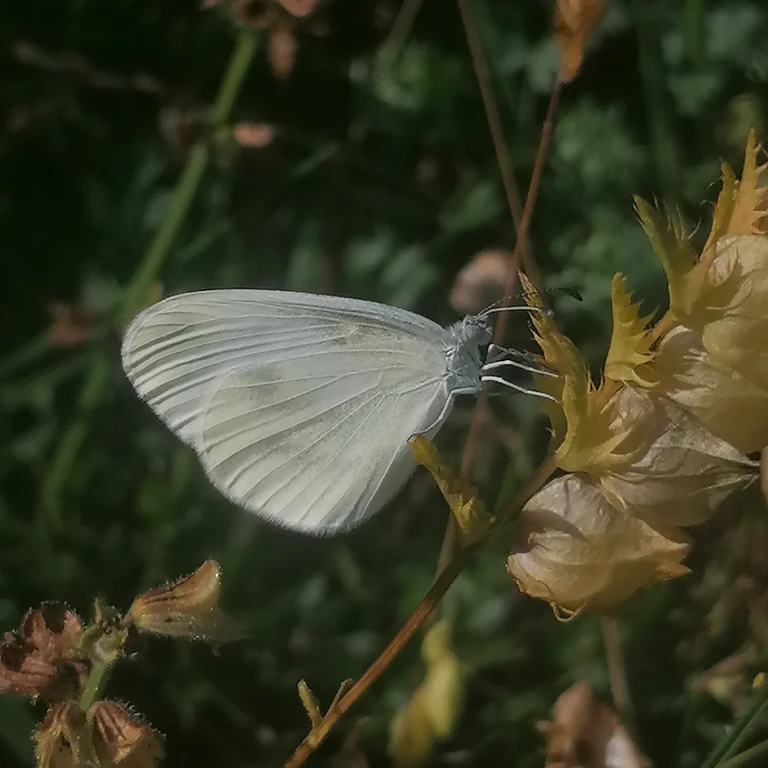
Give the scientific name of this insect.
Leptidea sinapis/juvernica
